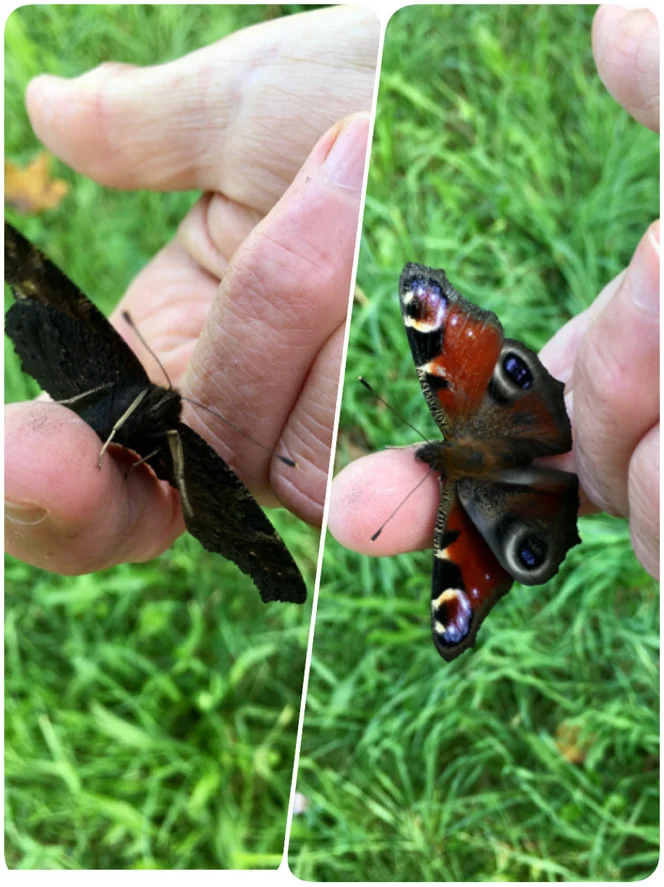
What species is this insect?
Aglais io
